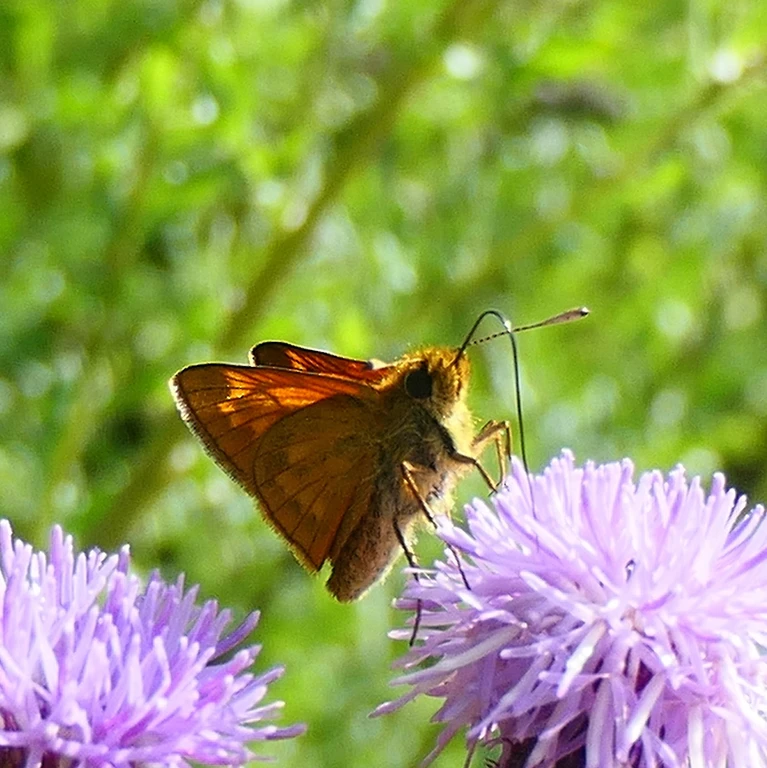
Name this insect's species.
Ochlodes sylvanus (also Ochlodes venata)
